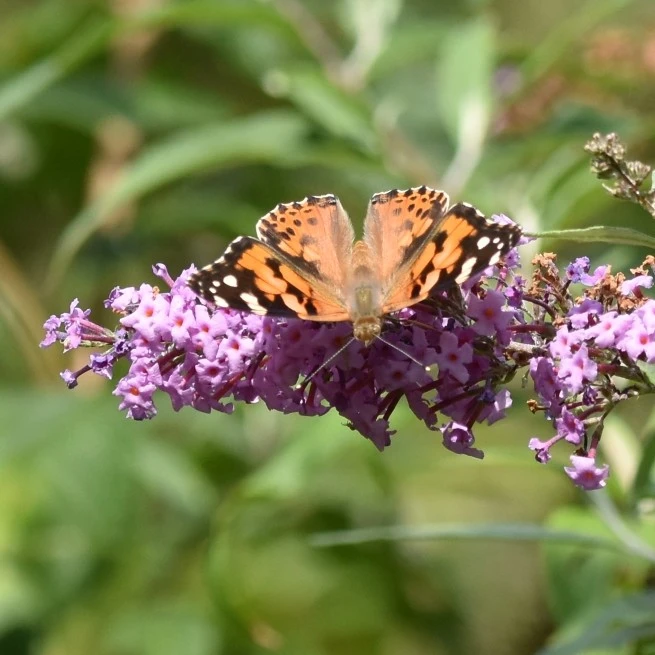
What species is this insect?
Vanessa cardui
